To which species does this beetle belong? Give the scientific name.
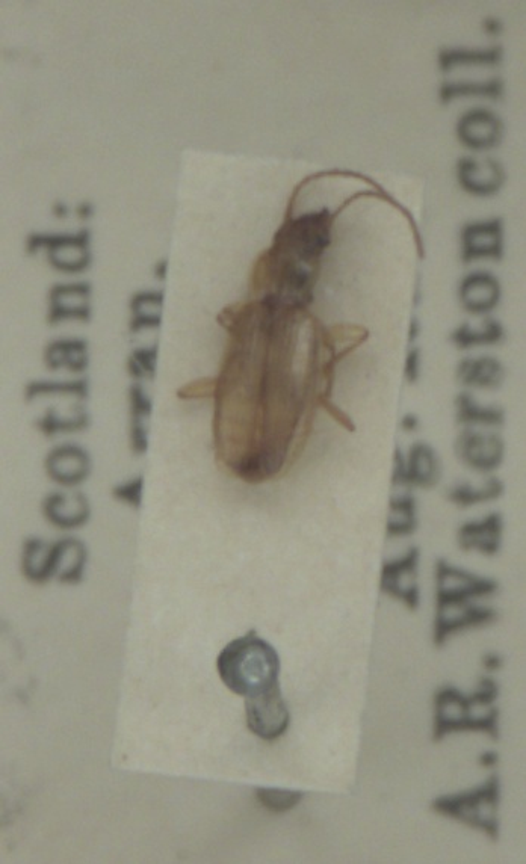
Trechus fulvus
